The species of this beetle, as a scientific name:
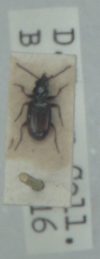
Bembidion normannum
